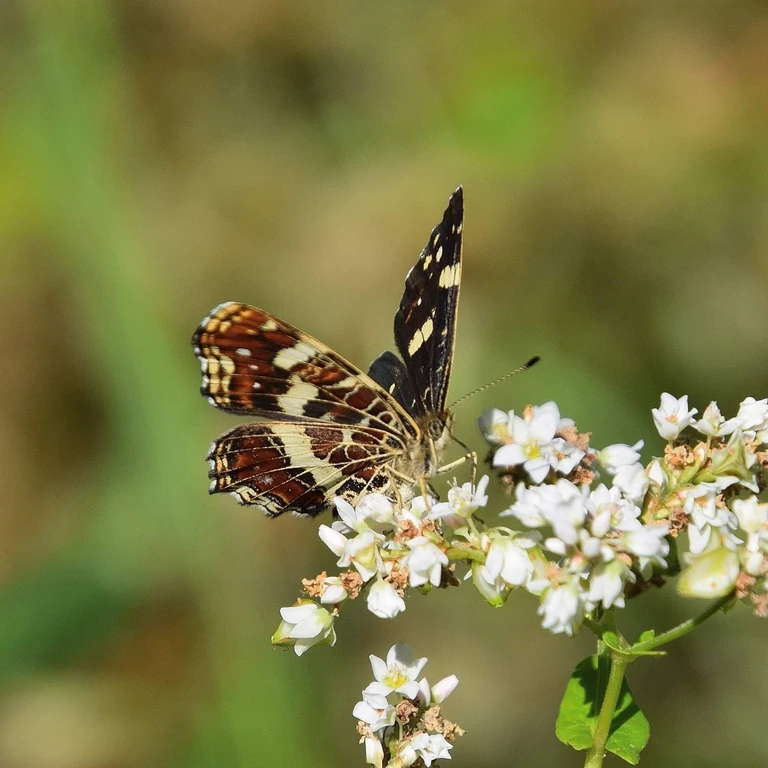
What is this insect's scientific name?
Araschnia levana
